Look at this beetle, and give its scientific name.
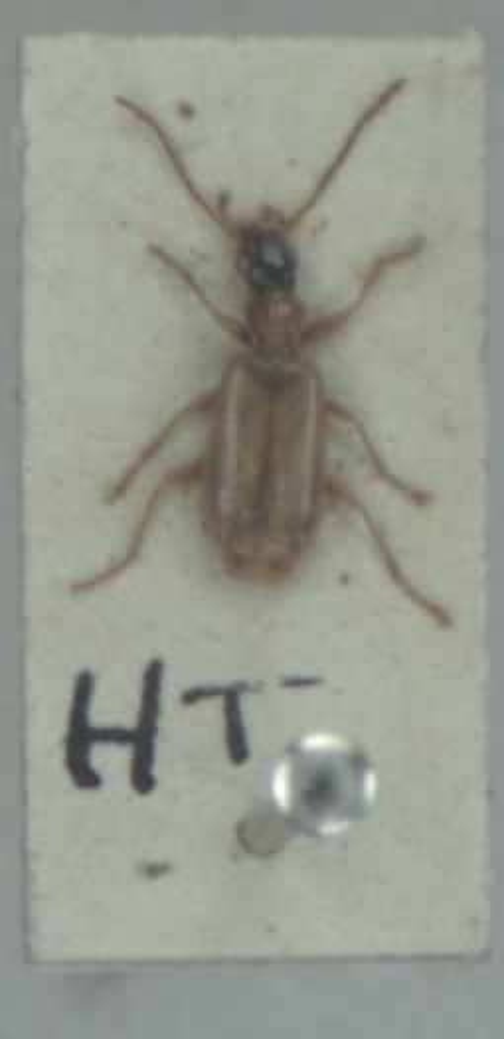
Demetrias atricapillus
